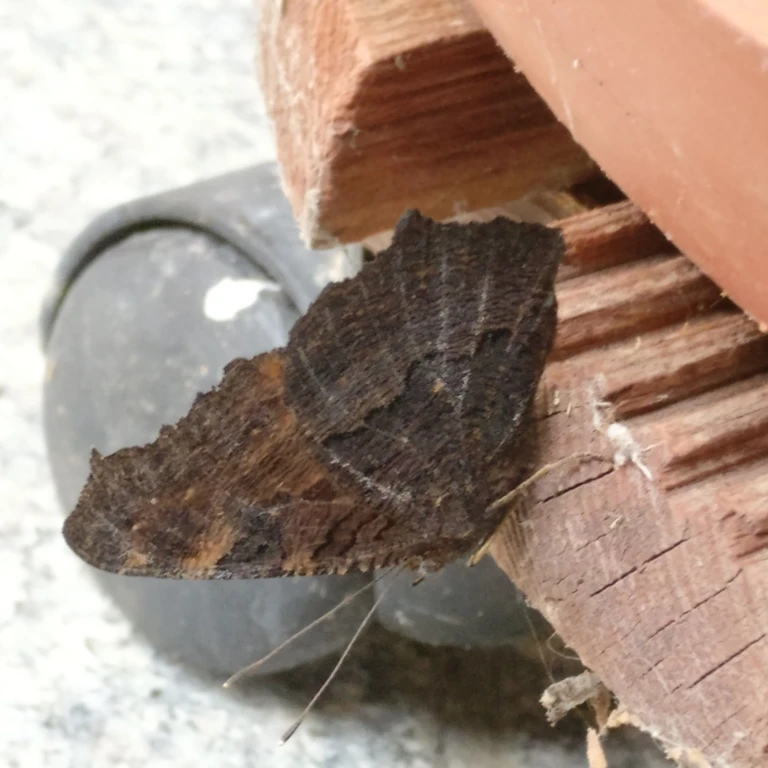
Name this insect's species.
Aglais io
